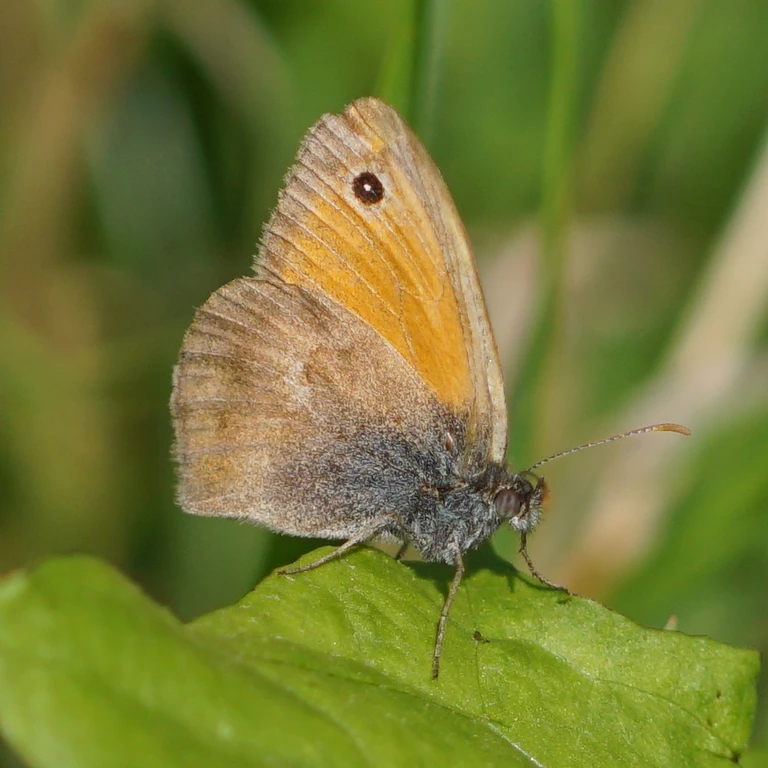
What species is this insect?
Coenonympha pamphilus
